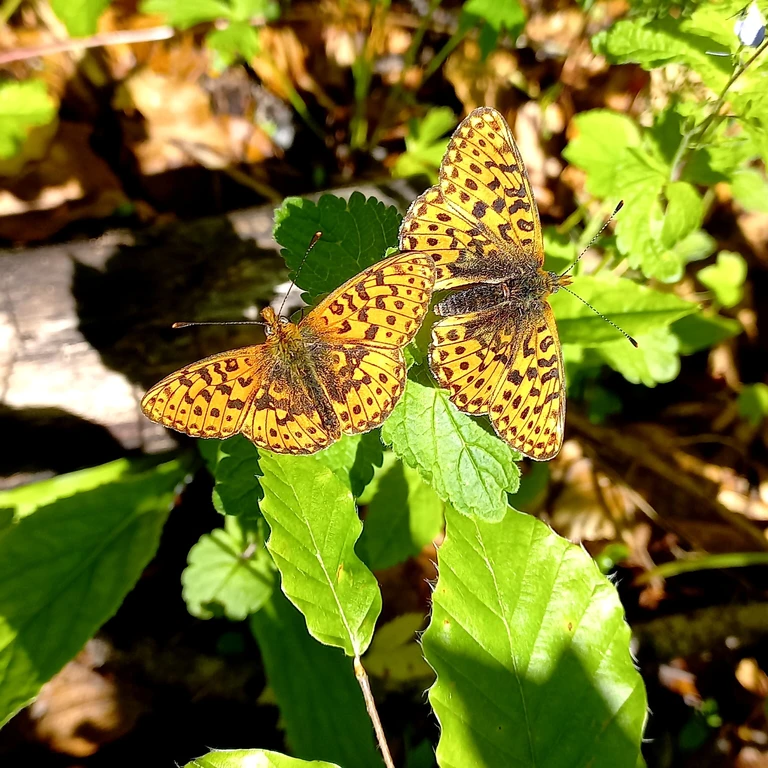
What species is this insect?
Boloria euphrosyne (also Clossiana euphrosyne)
